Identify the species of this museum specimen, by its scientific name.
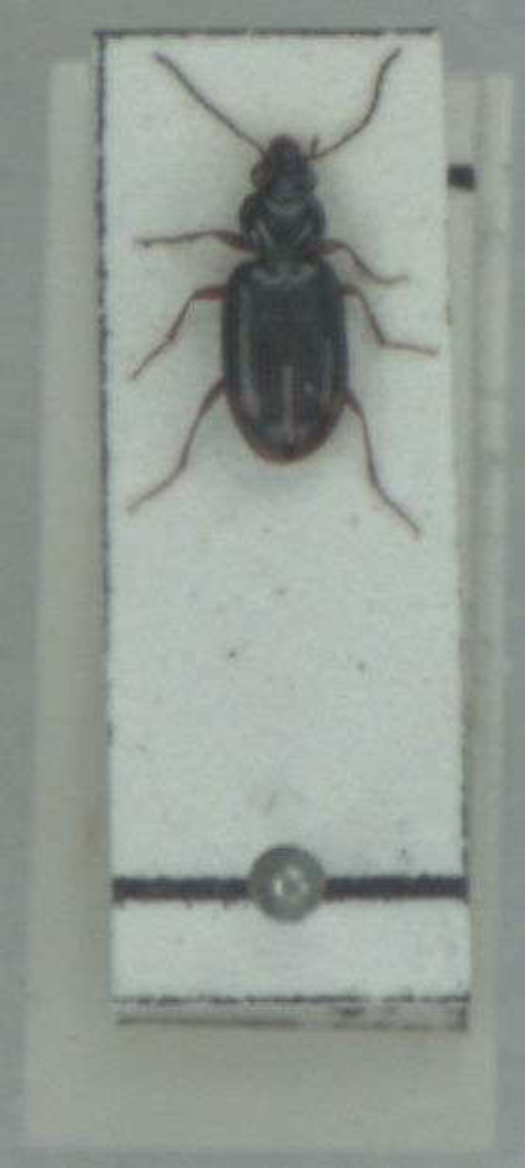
Bembidion biguttatum
